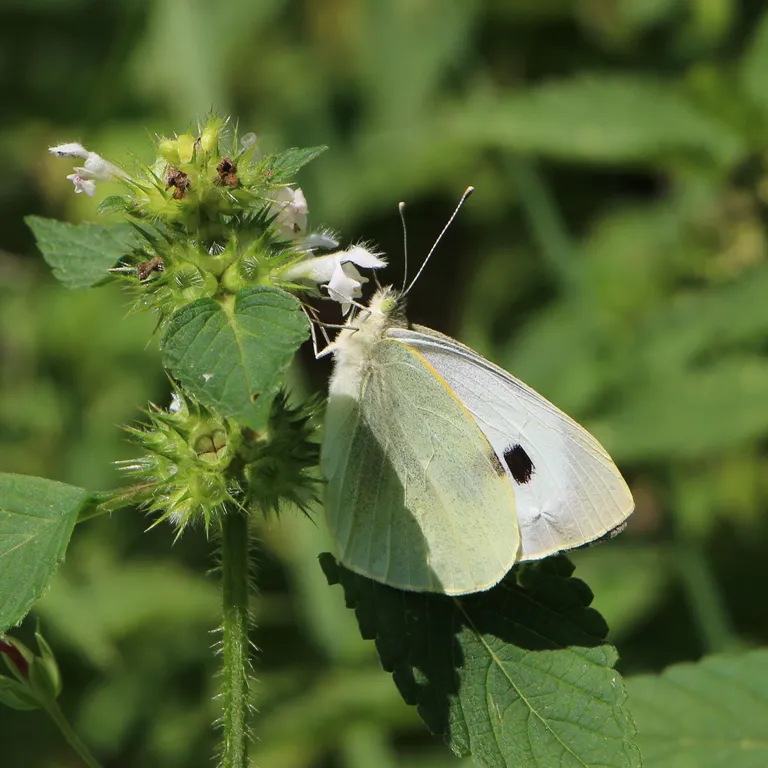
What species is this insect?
Pieris brassicae
